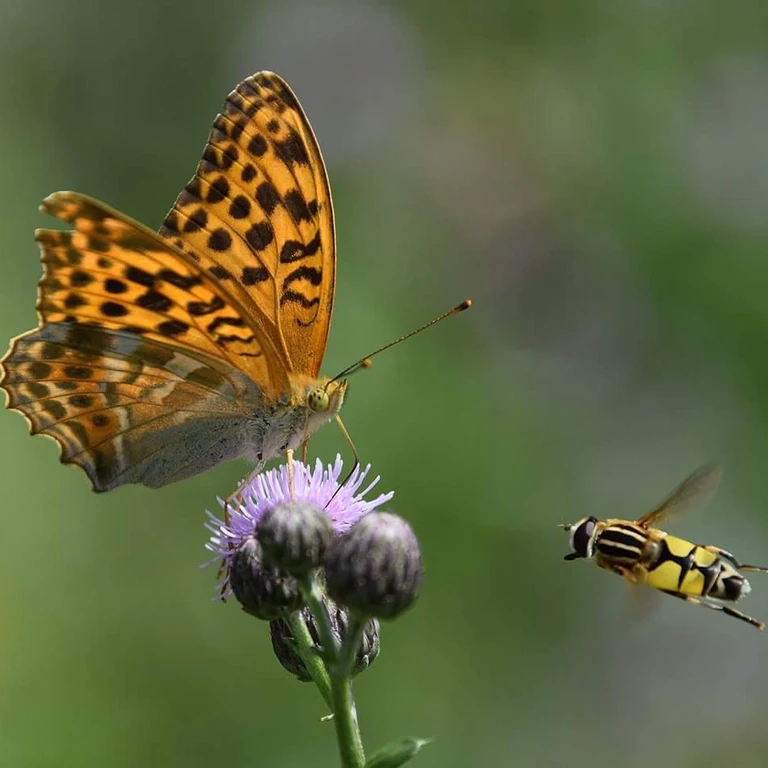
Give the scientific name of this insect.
Argynnis paphia
